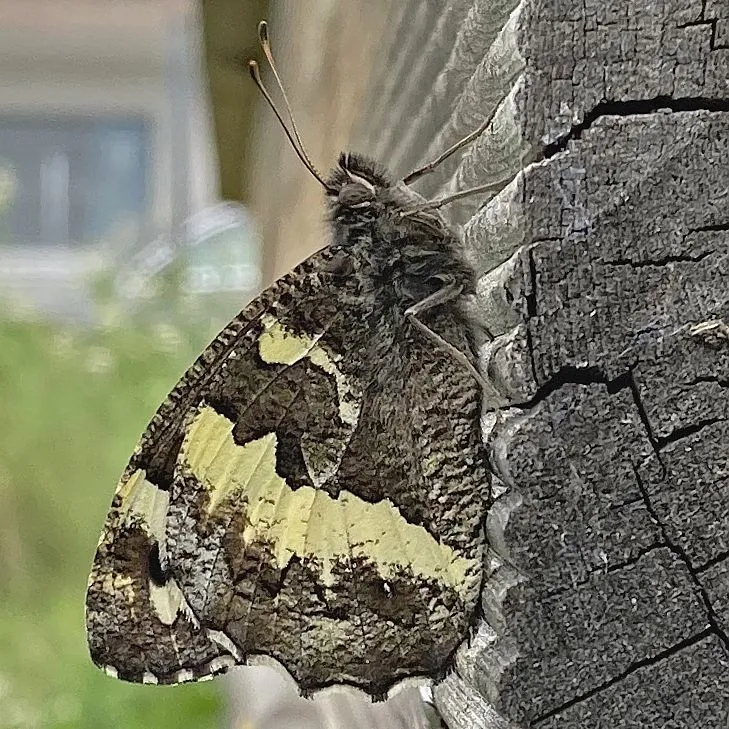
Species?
Brintesia circe
